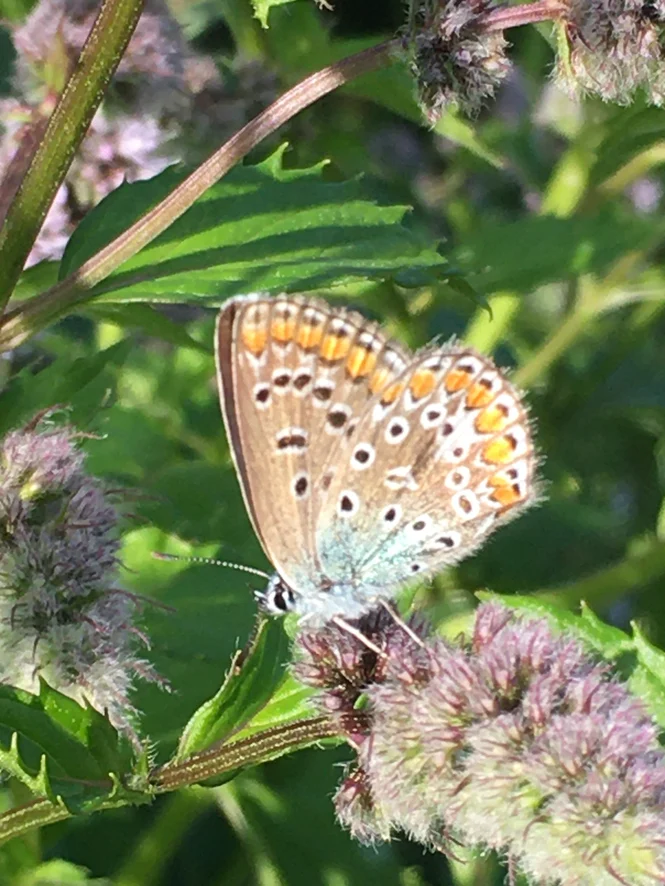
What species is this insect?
Polyommatus icarus
